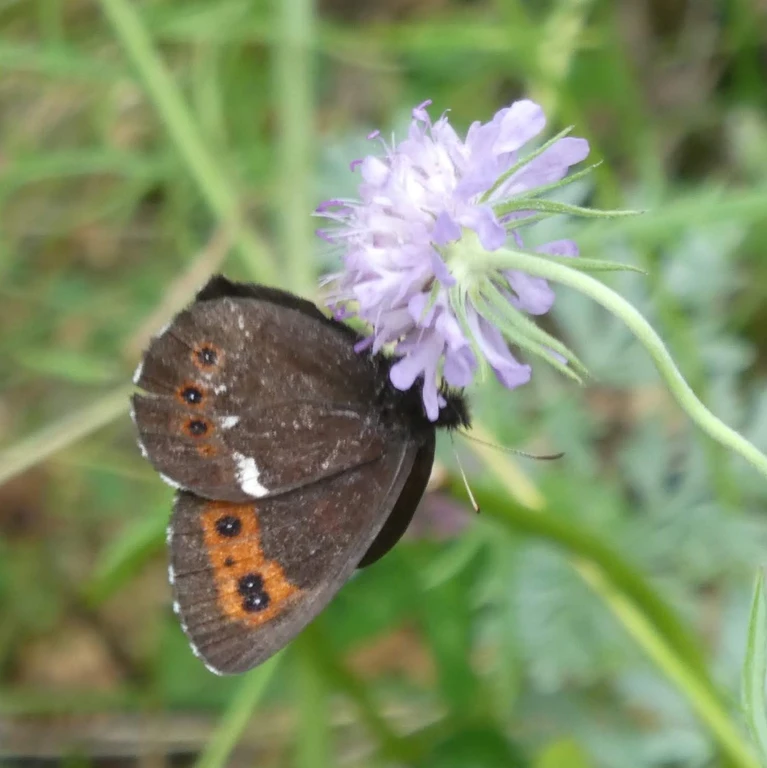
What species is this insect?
Erebia ligea
